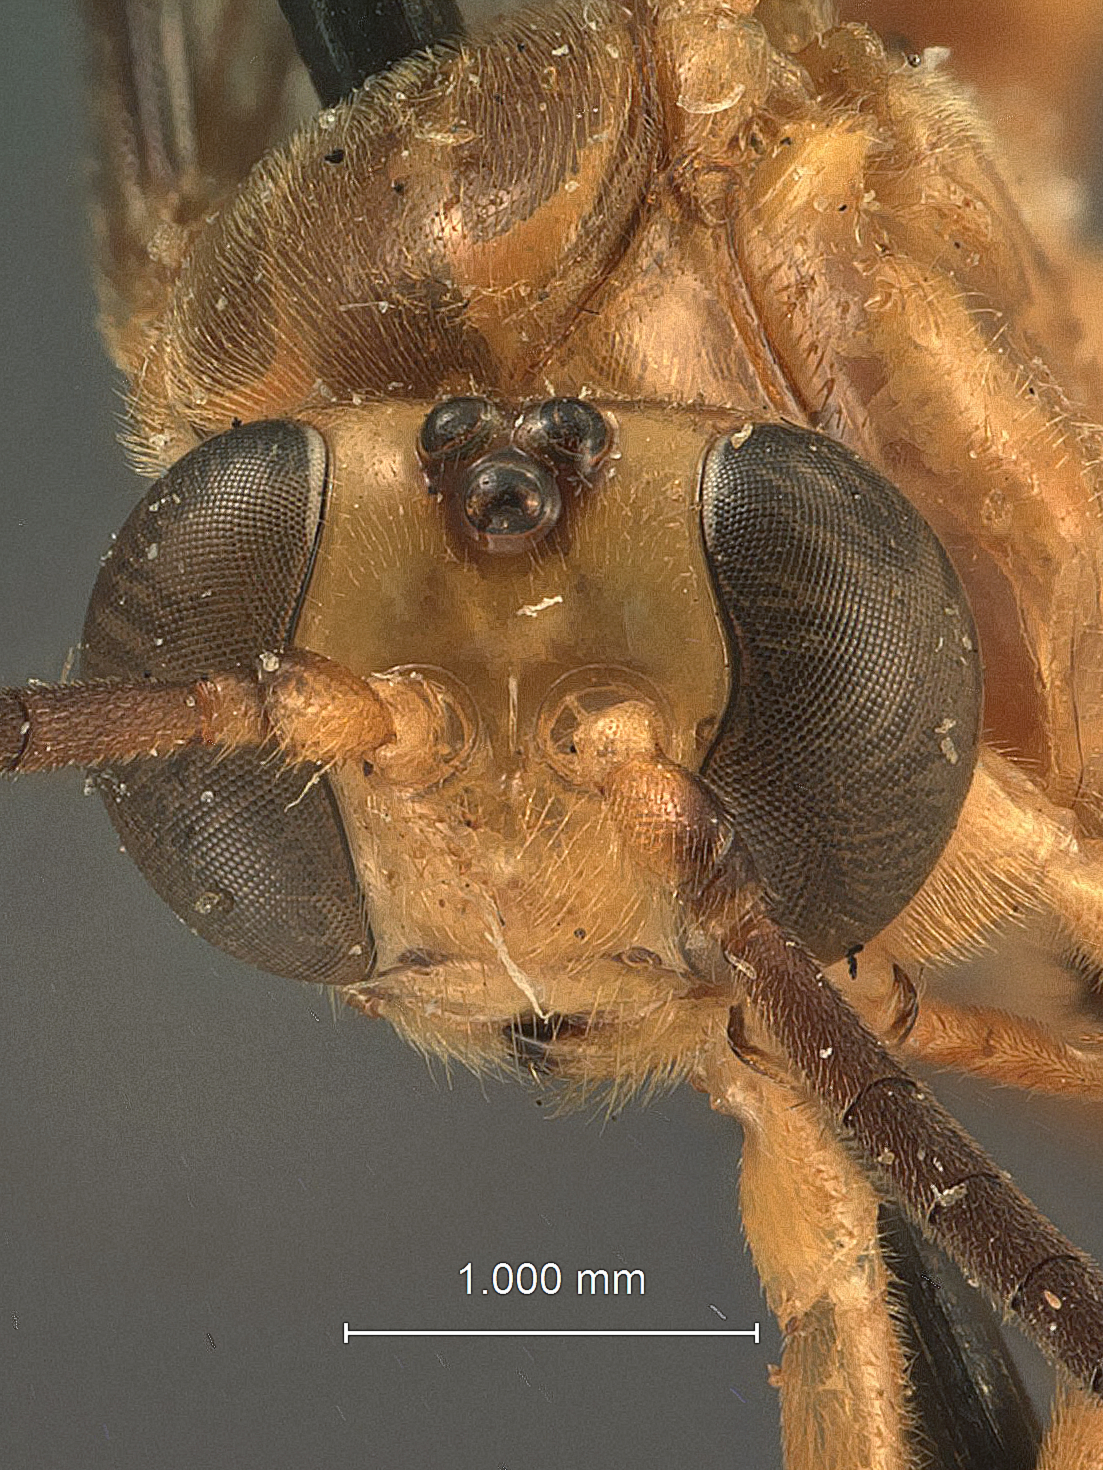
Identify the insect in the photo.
Theronia compacta
